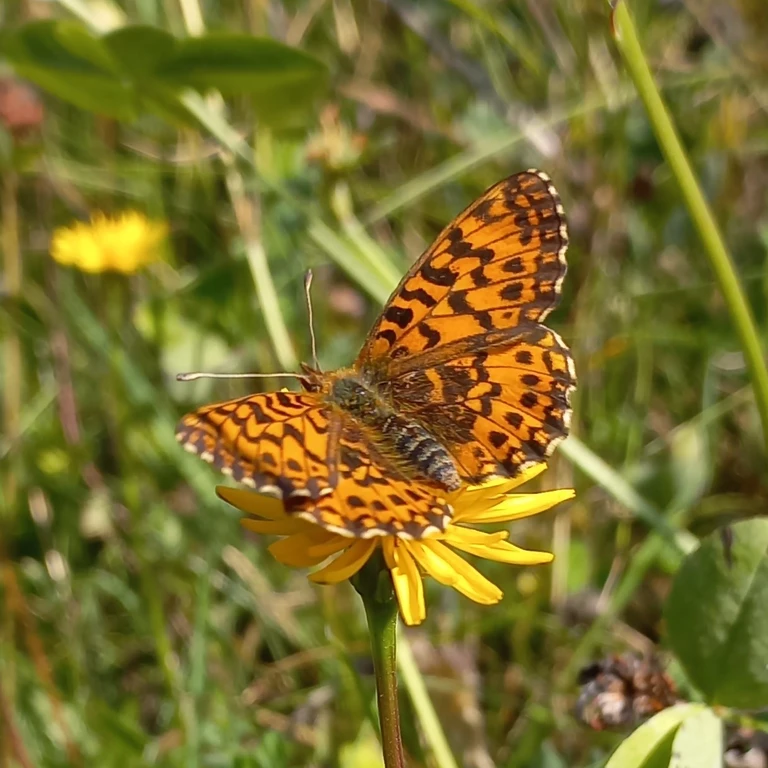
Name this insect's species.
Boloria dia
